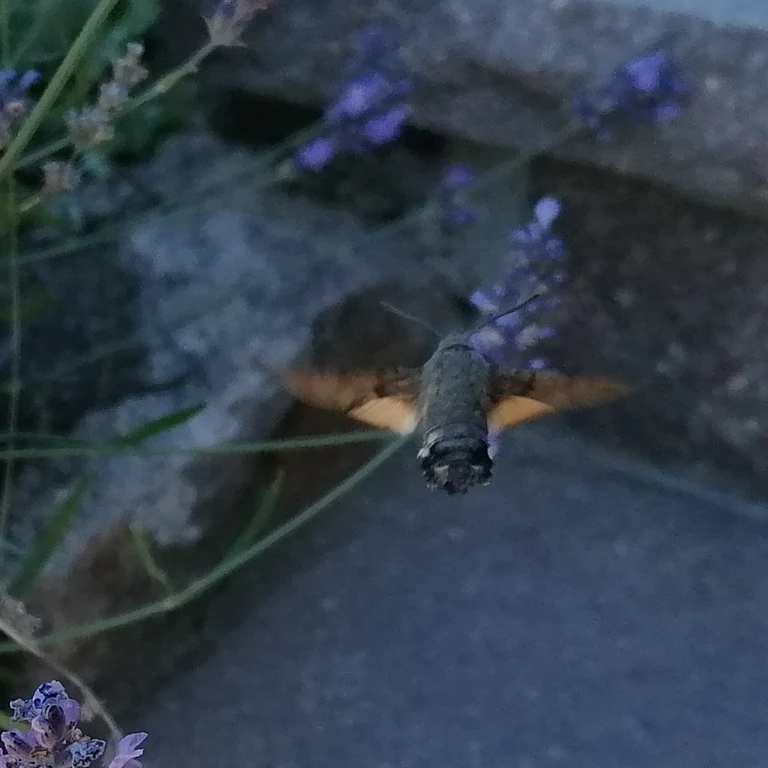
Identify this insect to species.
Macroglossum stellatarum
